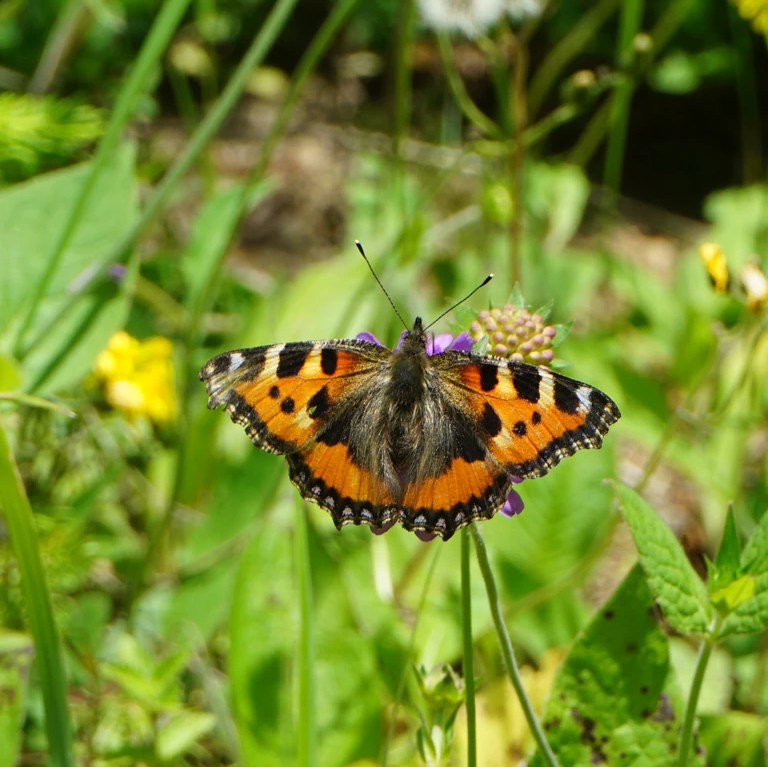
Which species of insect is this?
Aglais urticae
